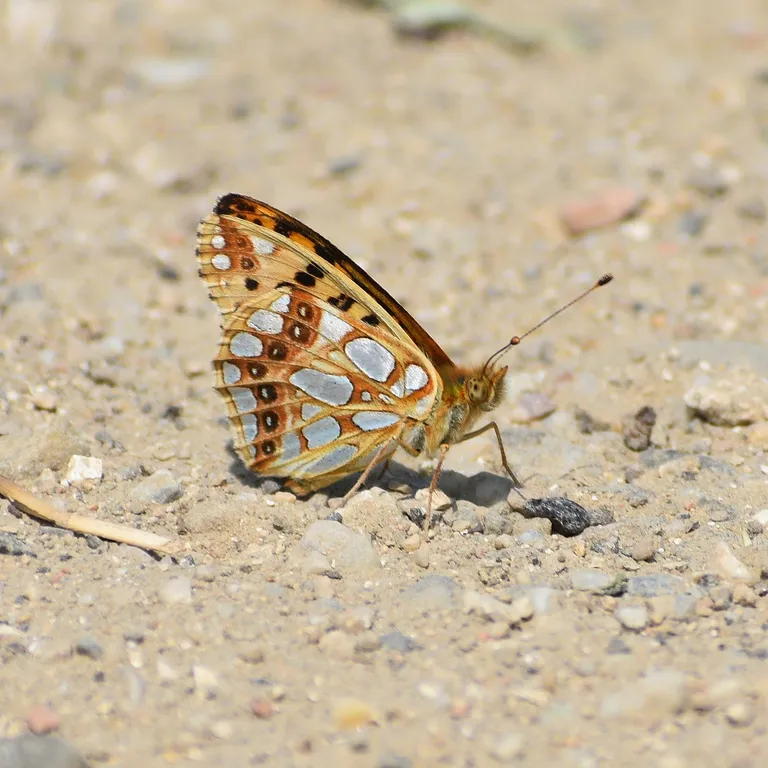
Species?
Issoria lathonia
